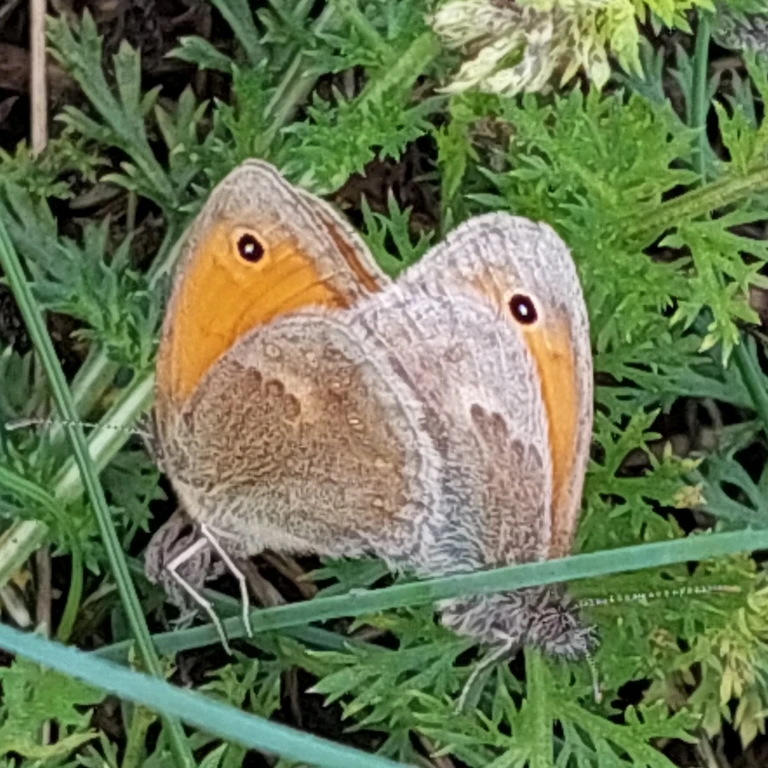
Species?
Coenonympha pamphilus
